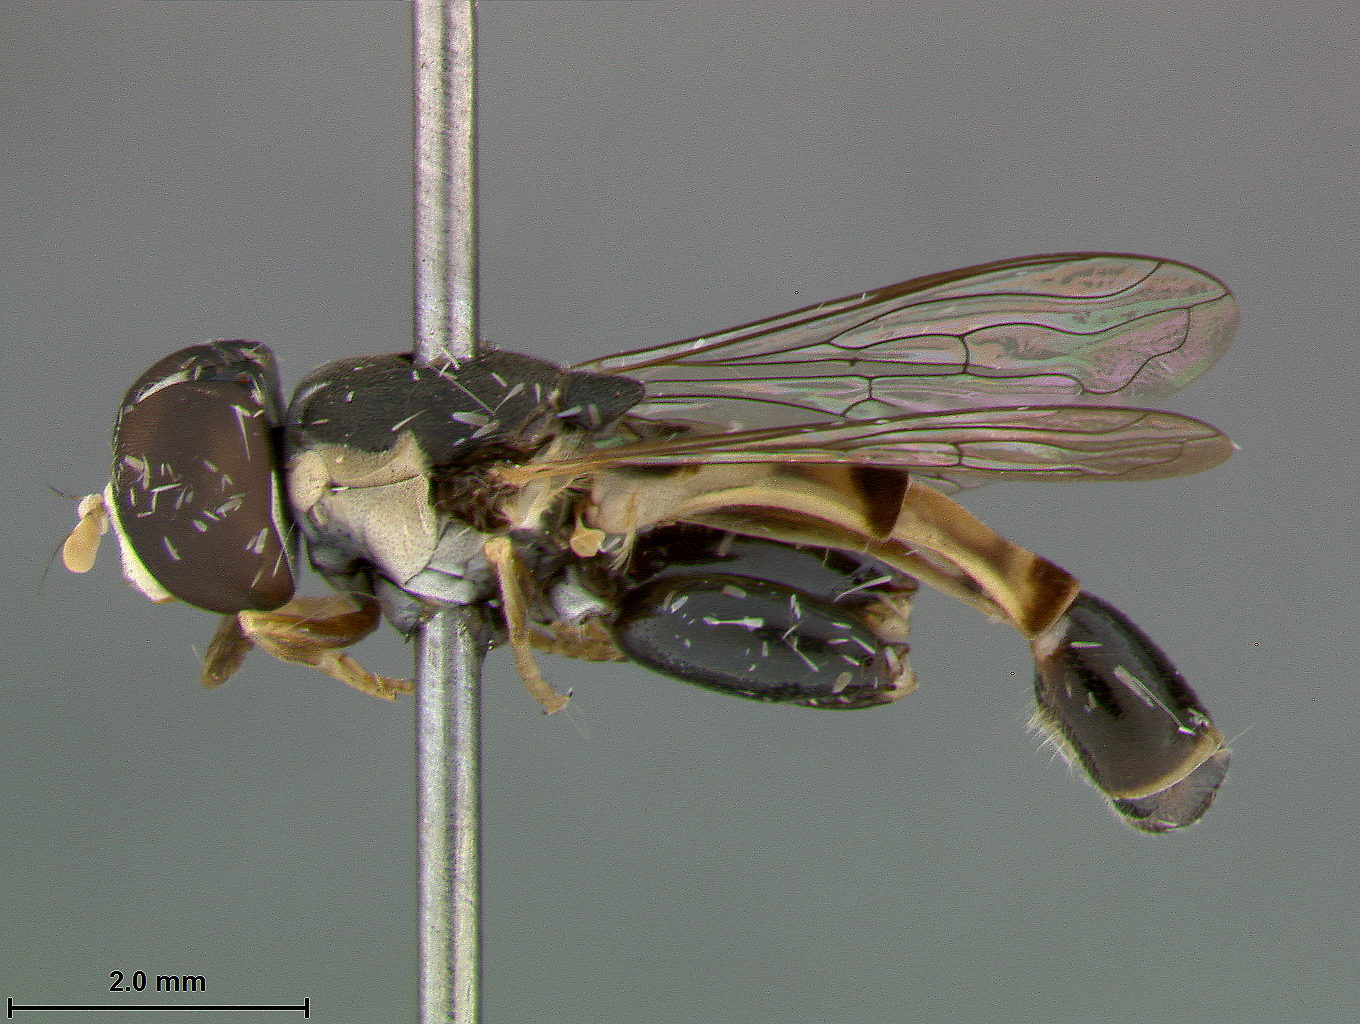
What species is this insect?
Syritta longiseta
